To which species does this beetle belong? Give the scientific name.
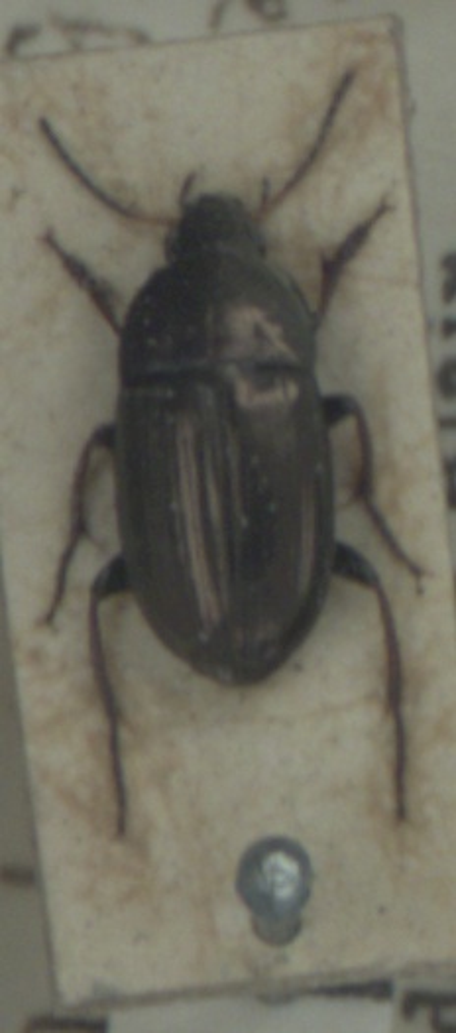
Amara aenea
